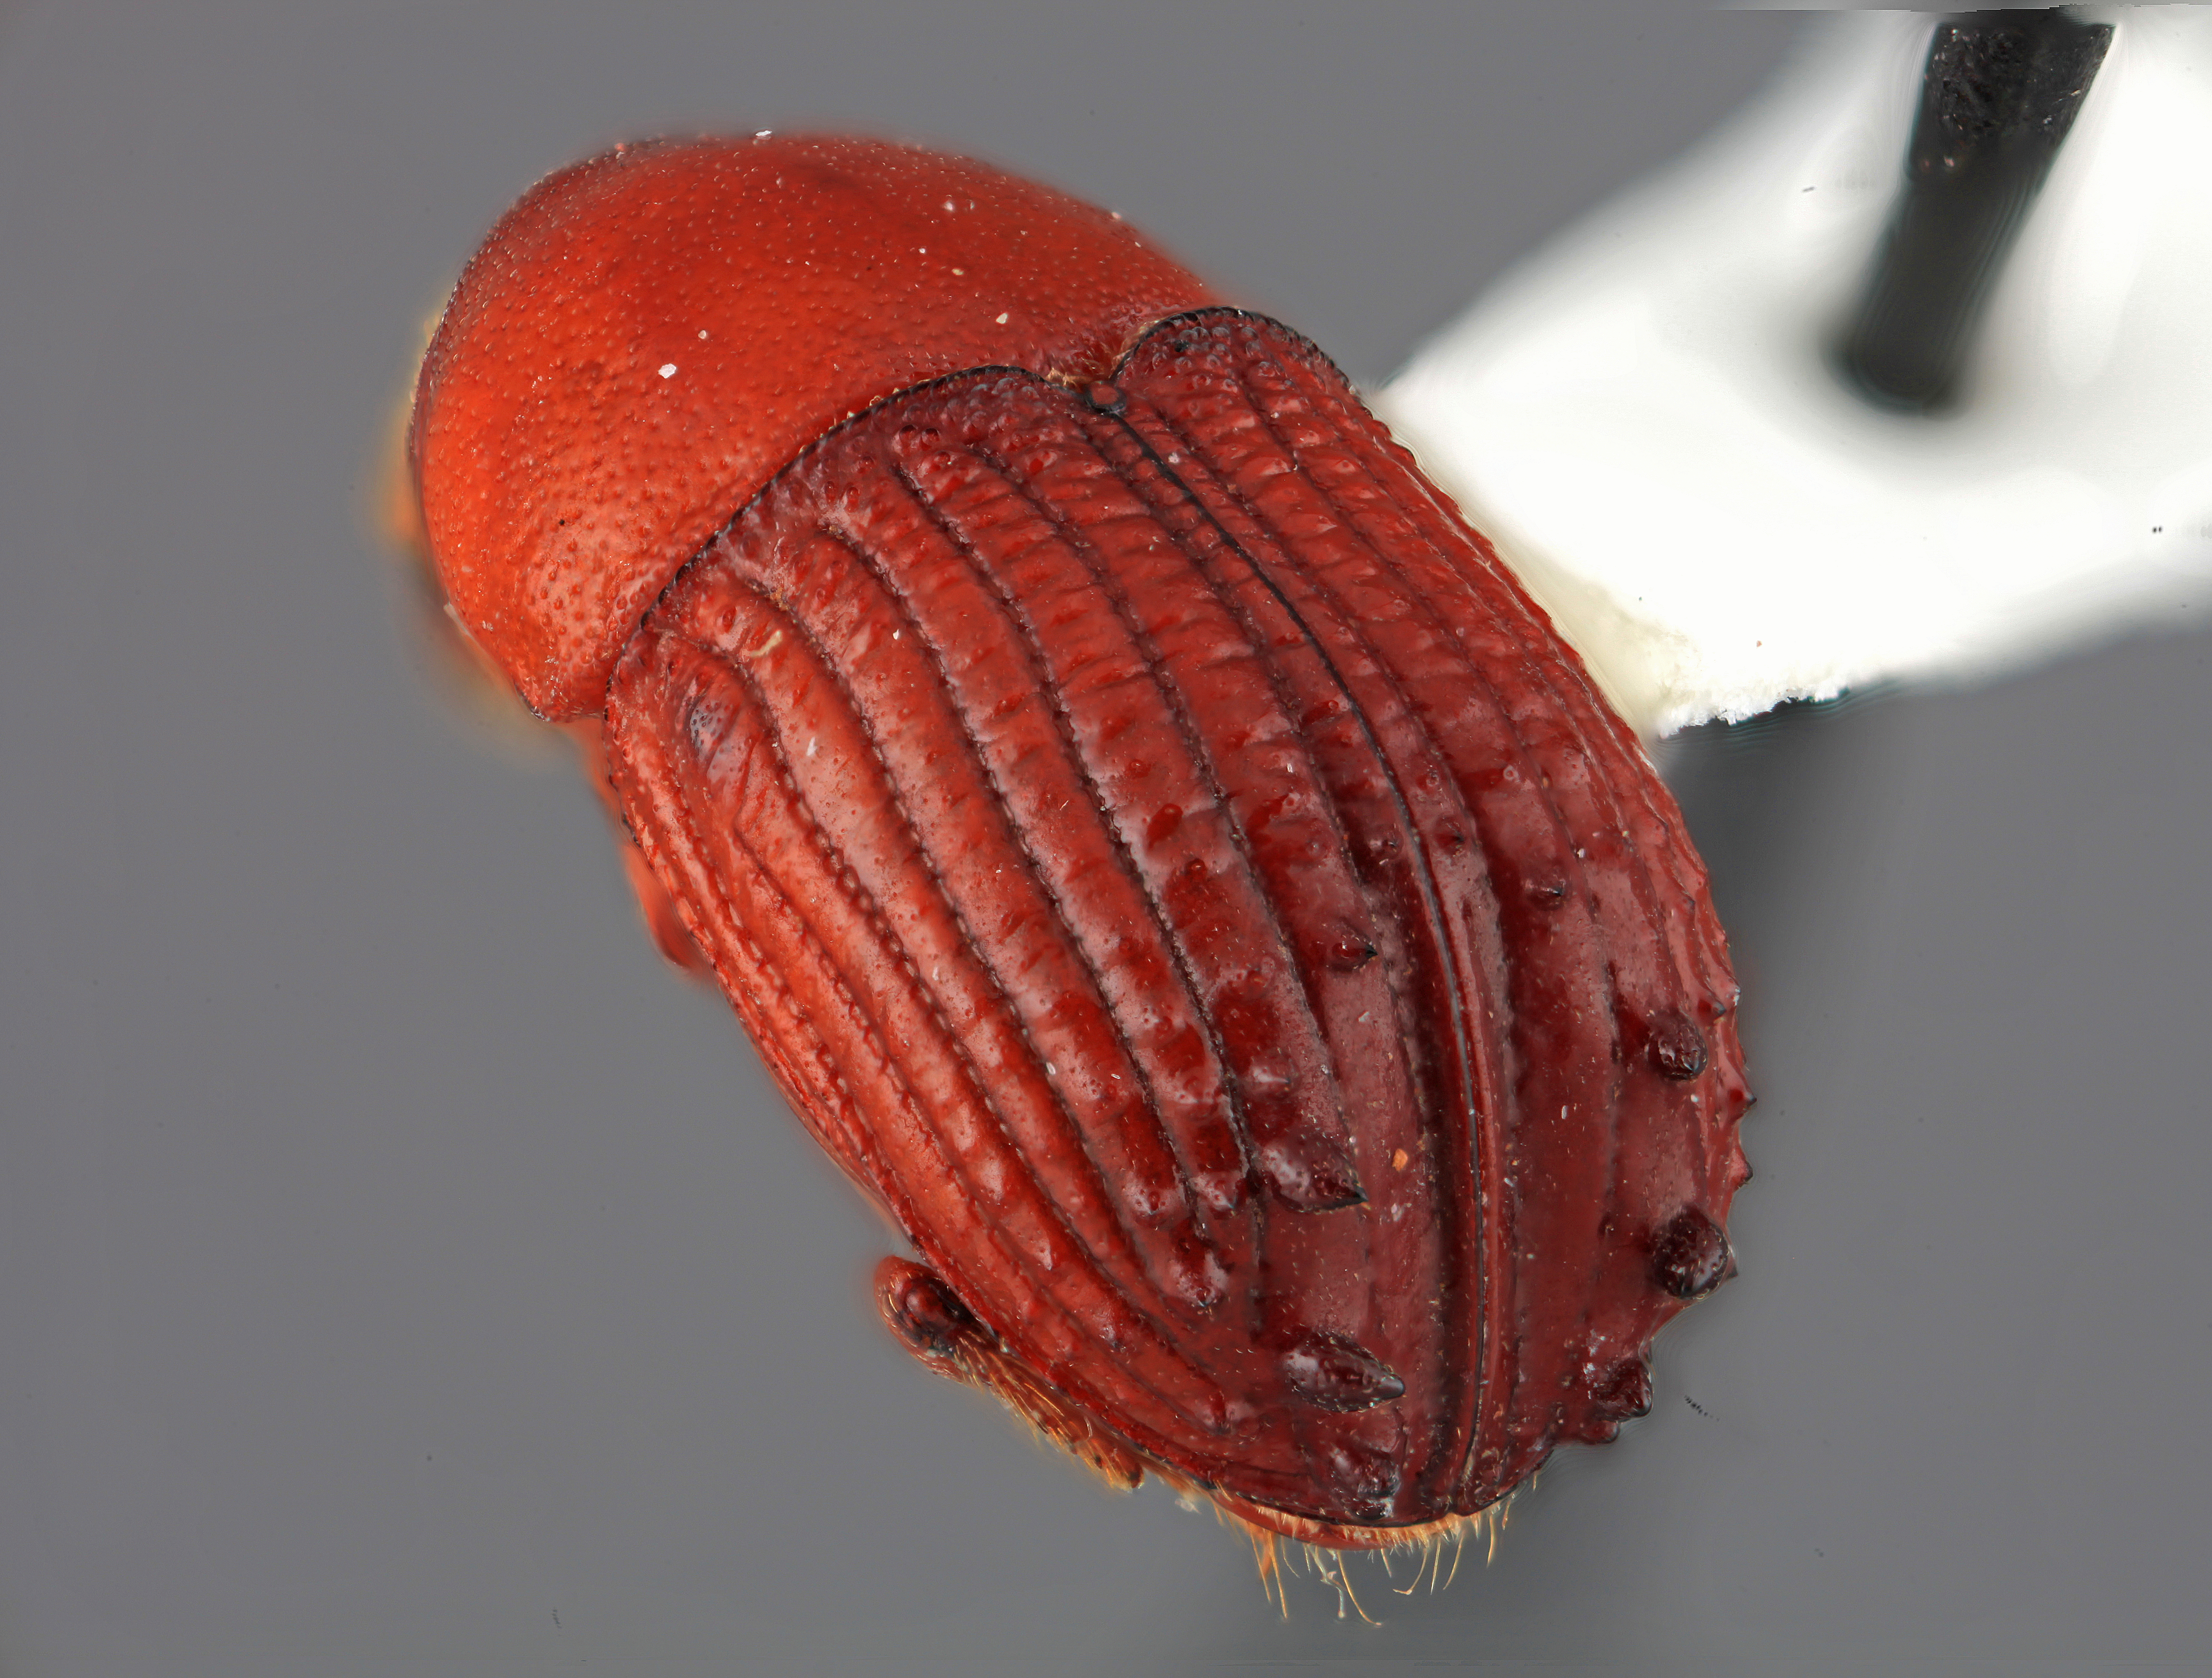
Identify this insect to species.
Olonthogaster regalis
